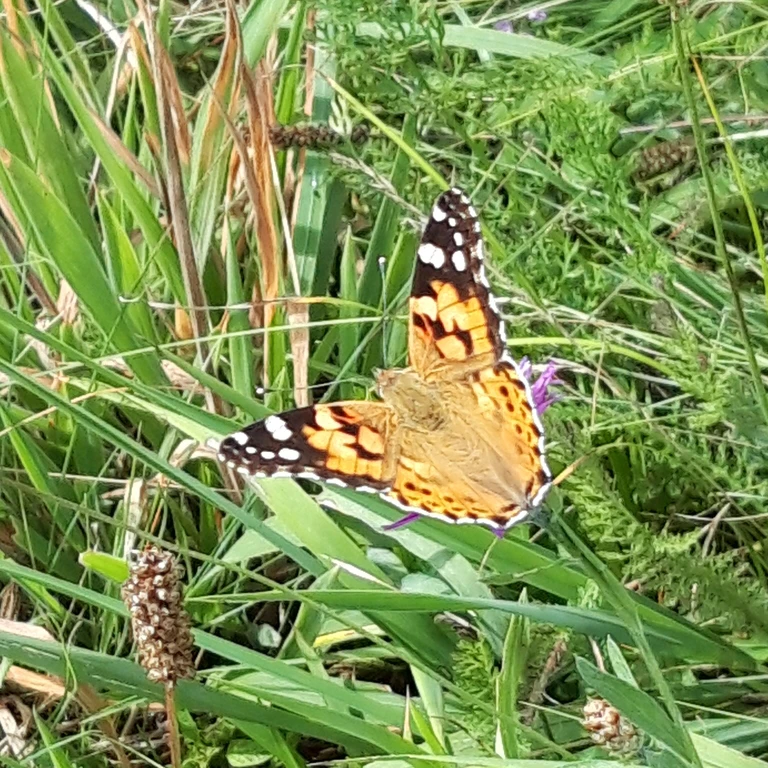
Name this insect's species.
Vanessa cardui
